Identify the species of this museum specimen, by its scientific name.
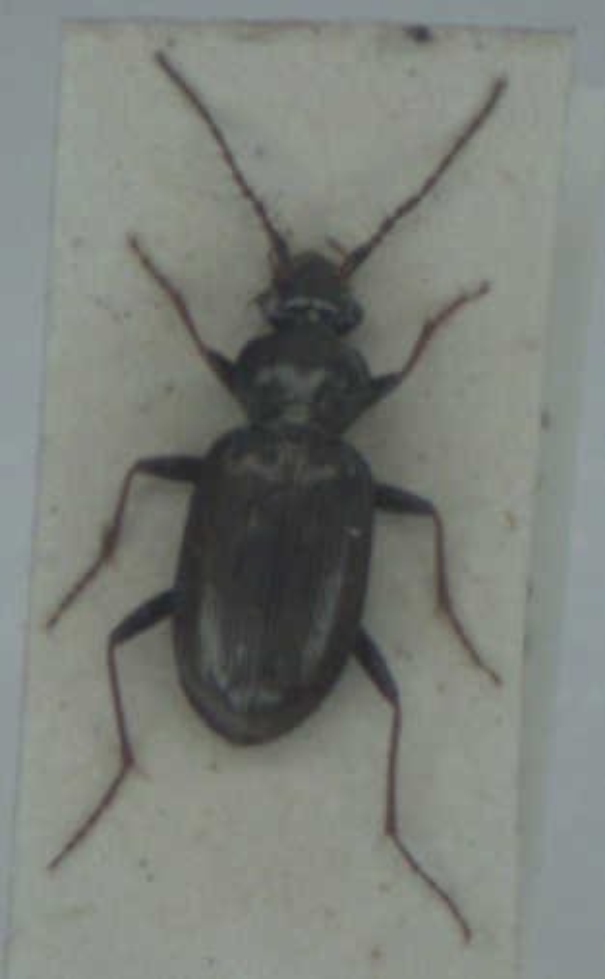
Loricera pilicornis
